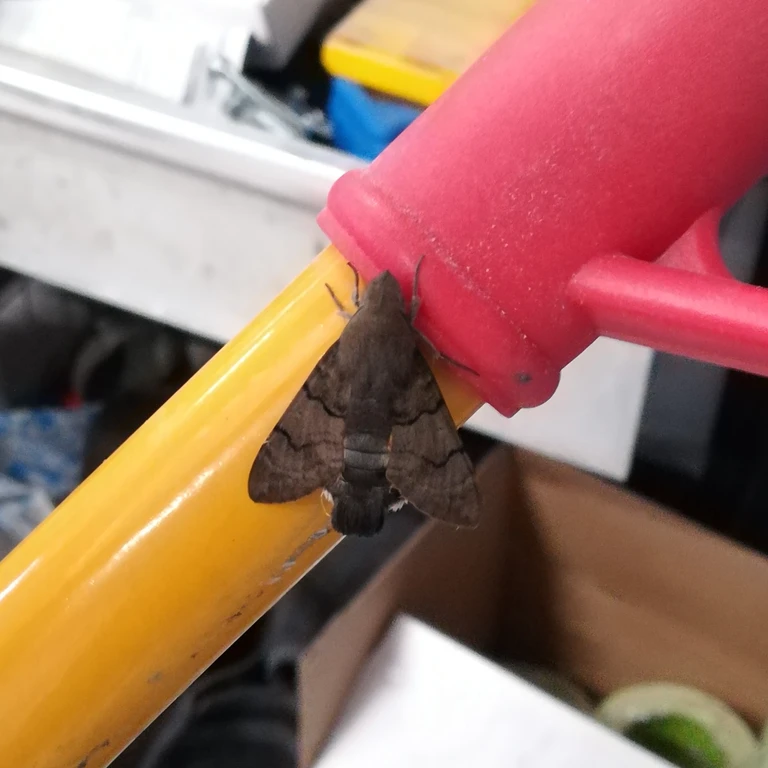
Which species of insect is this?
Macroglossum stellatarum
